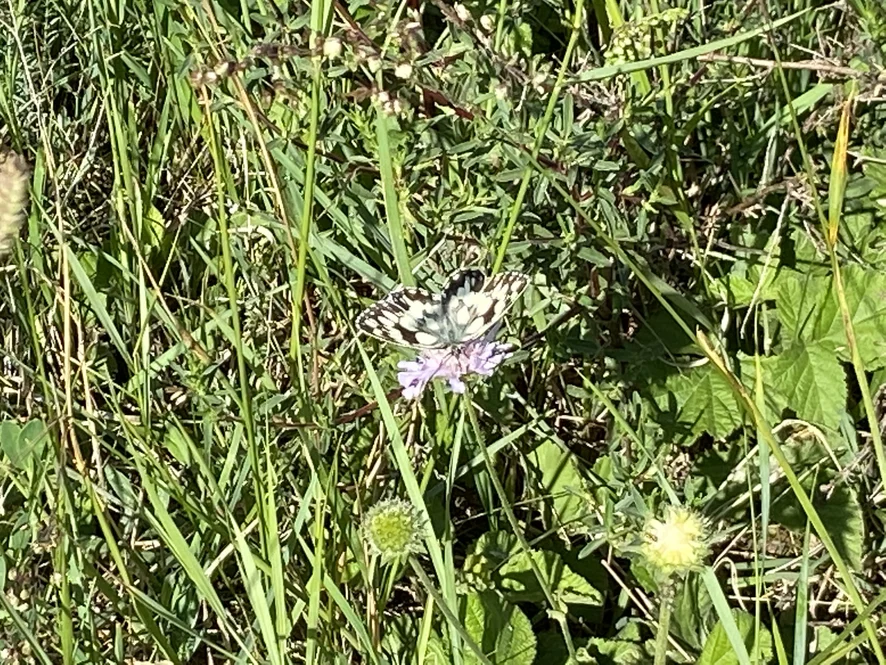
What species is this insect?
Melanargia galathea
